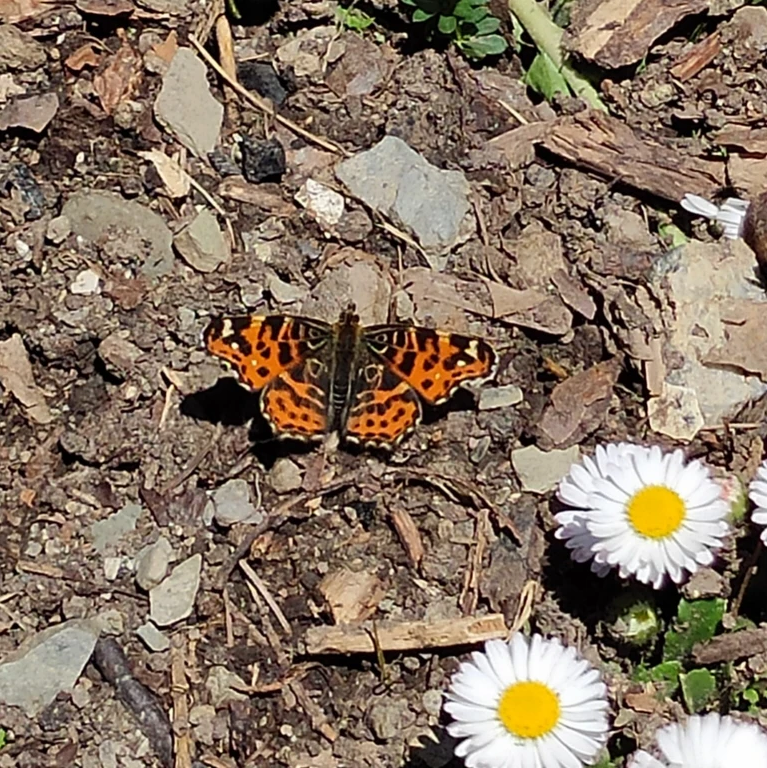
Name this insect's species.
Araschnia levana
